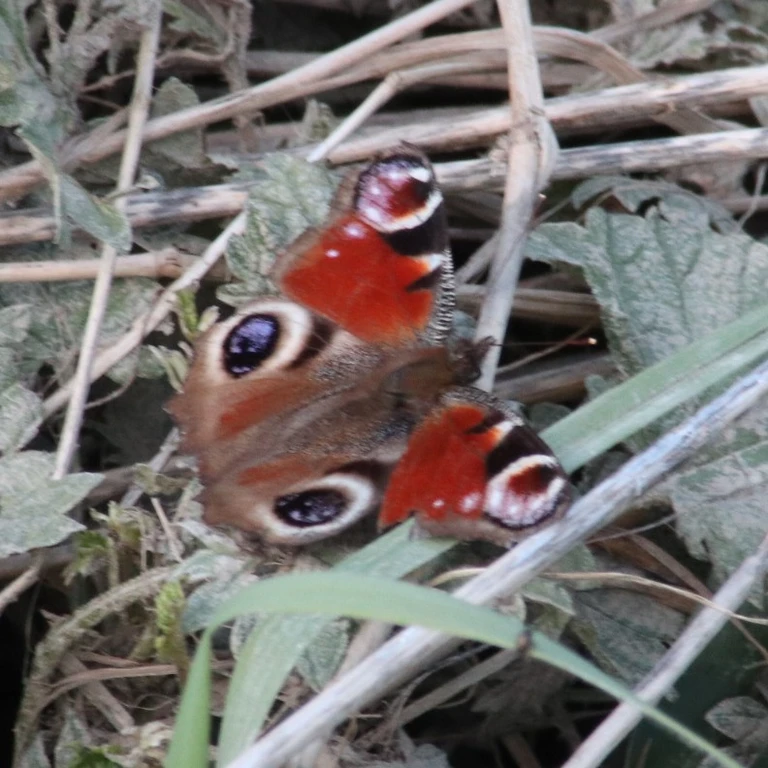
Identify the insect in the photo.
Aglais io
